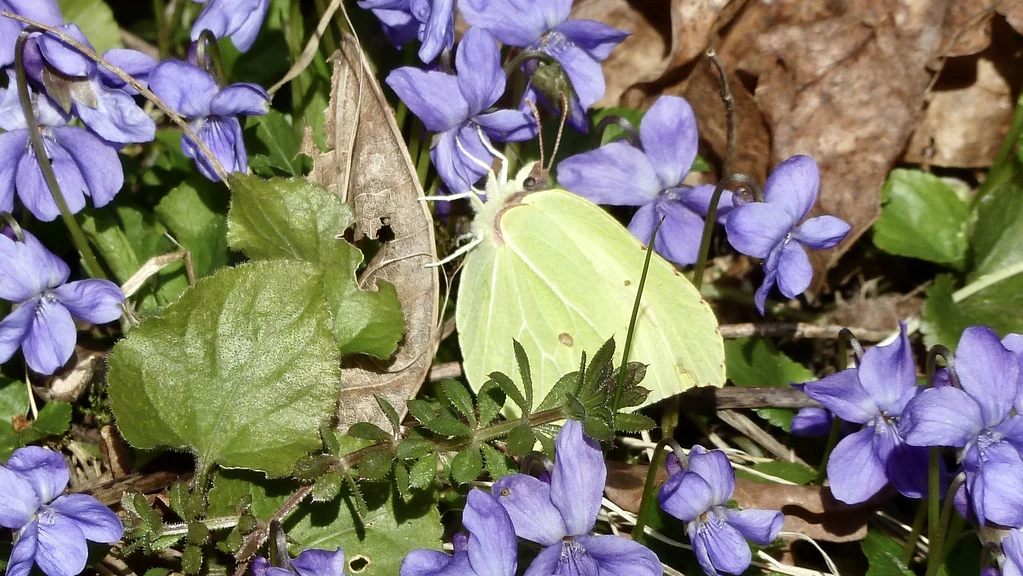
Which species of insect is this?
Gonepteryx rhamni
